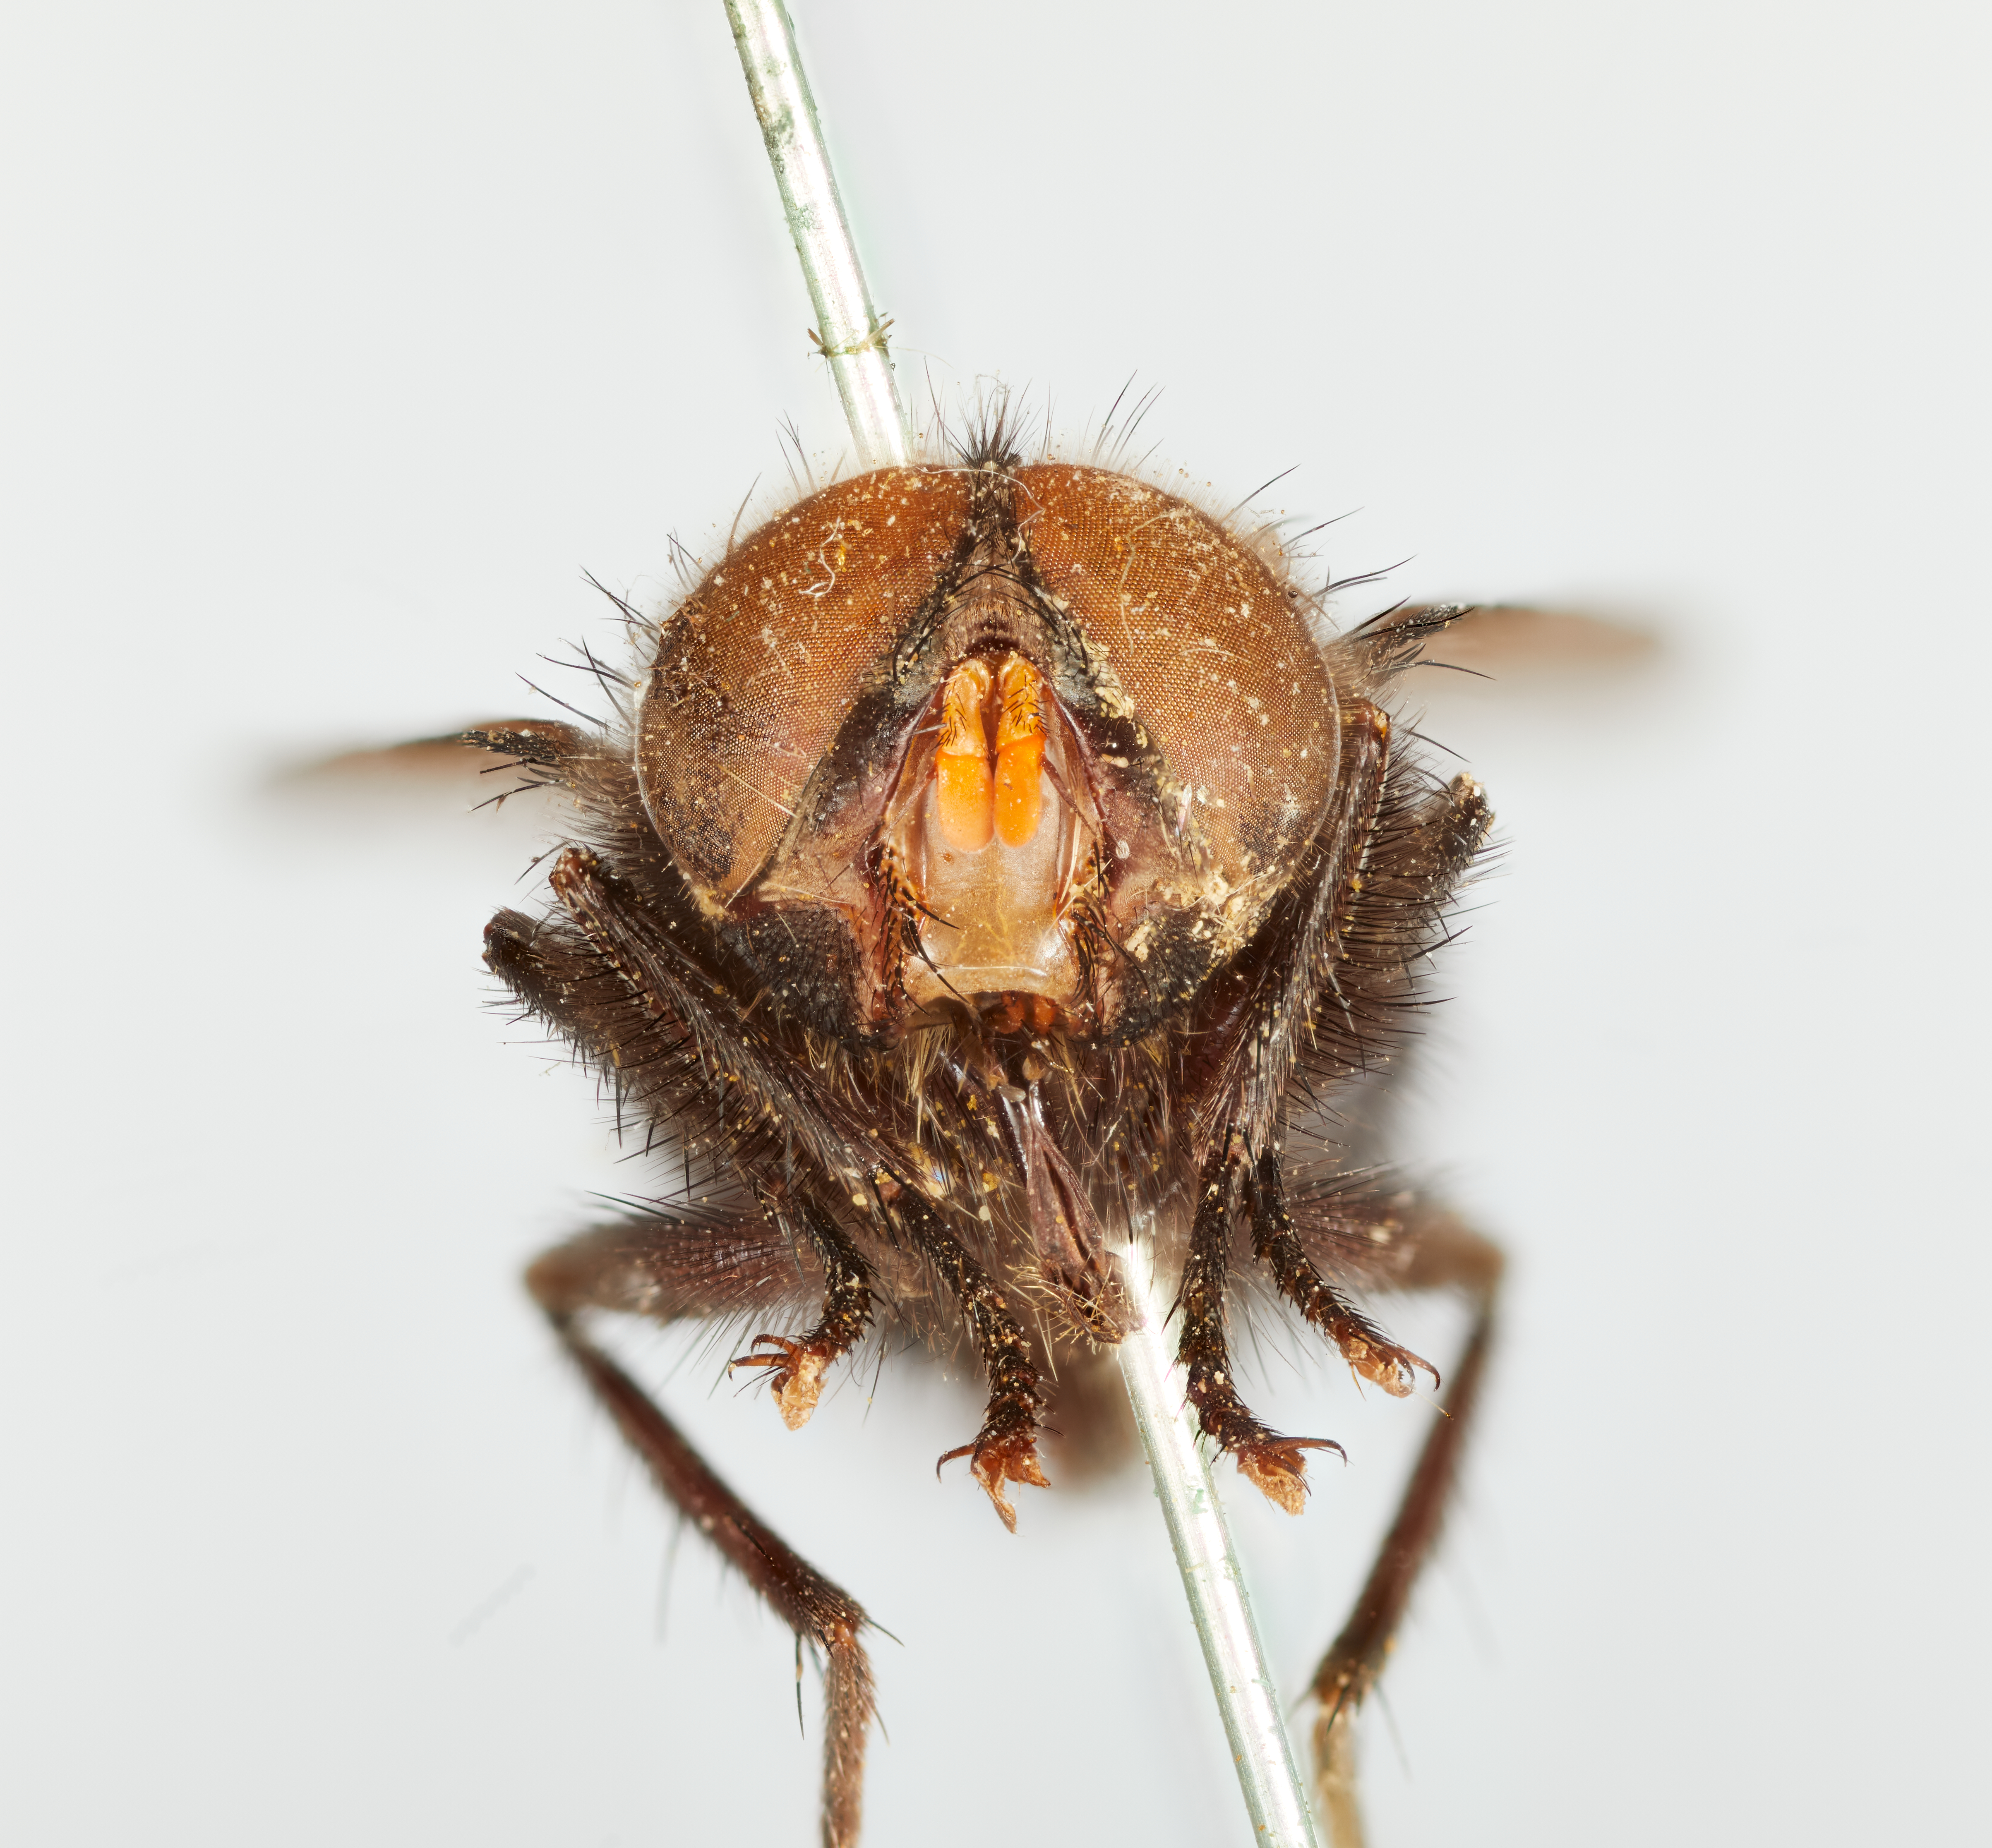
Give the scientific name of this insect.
Meriania chalybaea
